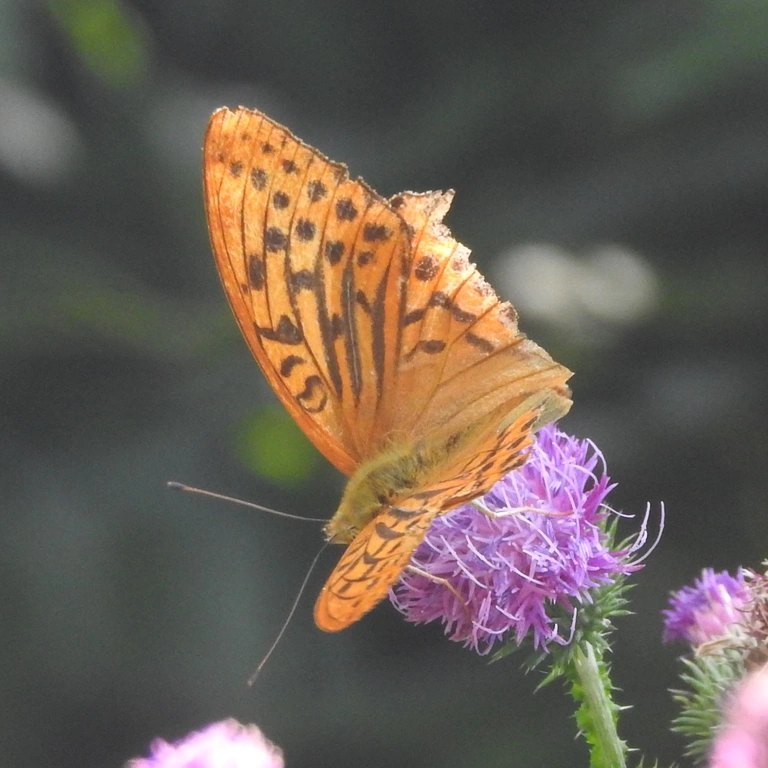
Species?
Argynnis paphia
